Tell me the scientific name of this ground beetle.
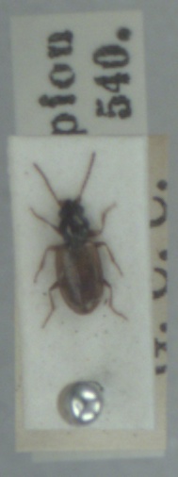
Bembidion ephippium
